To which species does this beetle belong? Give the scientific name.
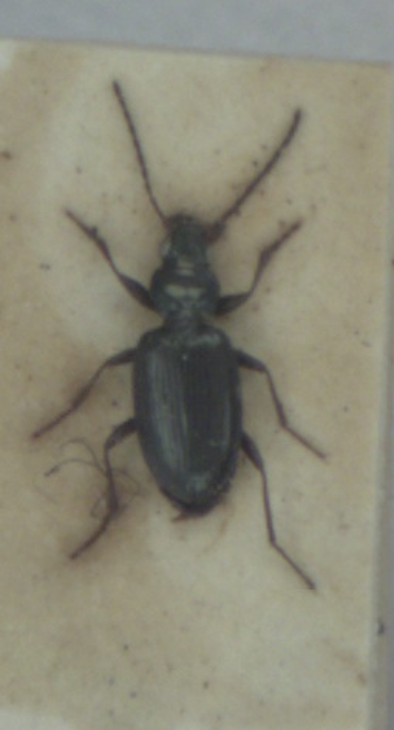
Bembidion geniculatum
